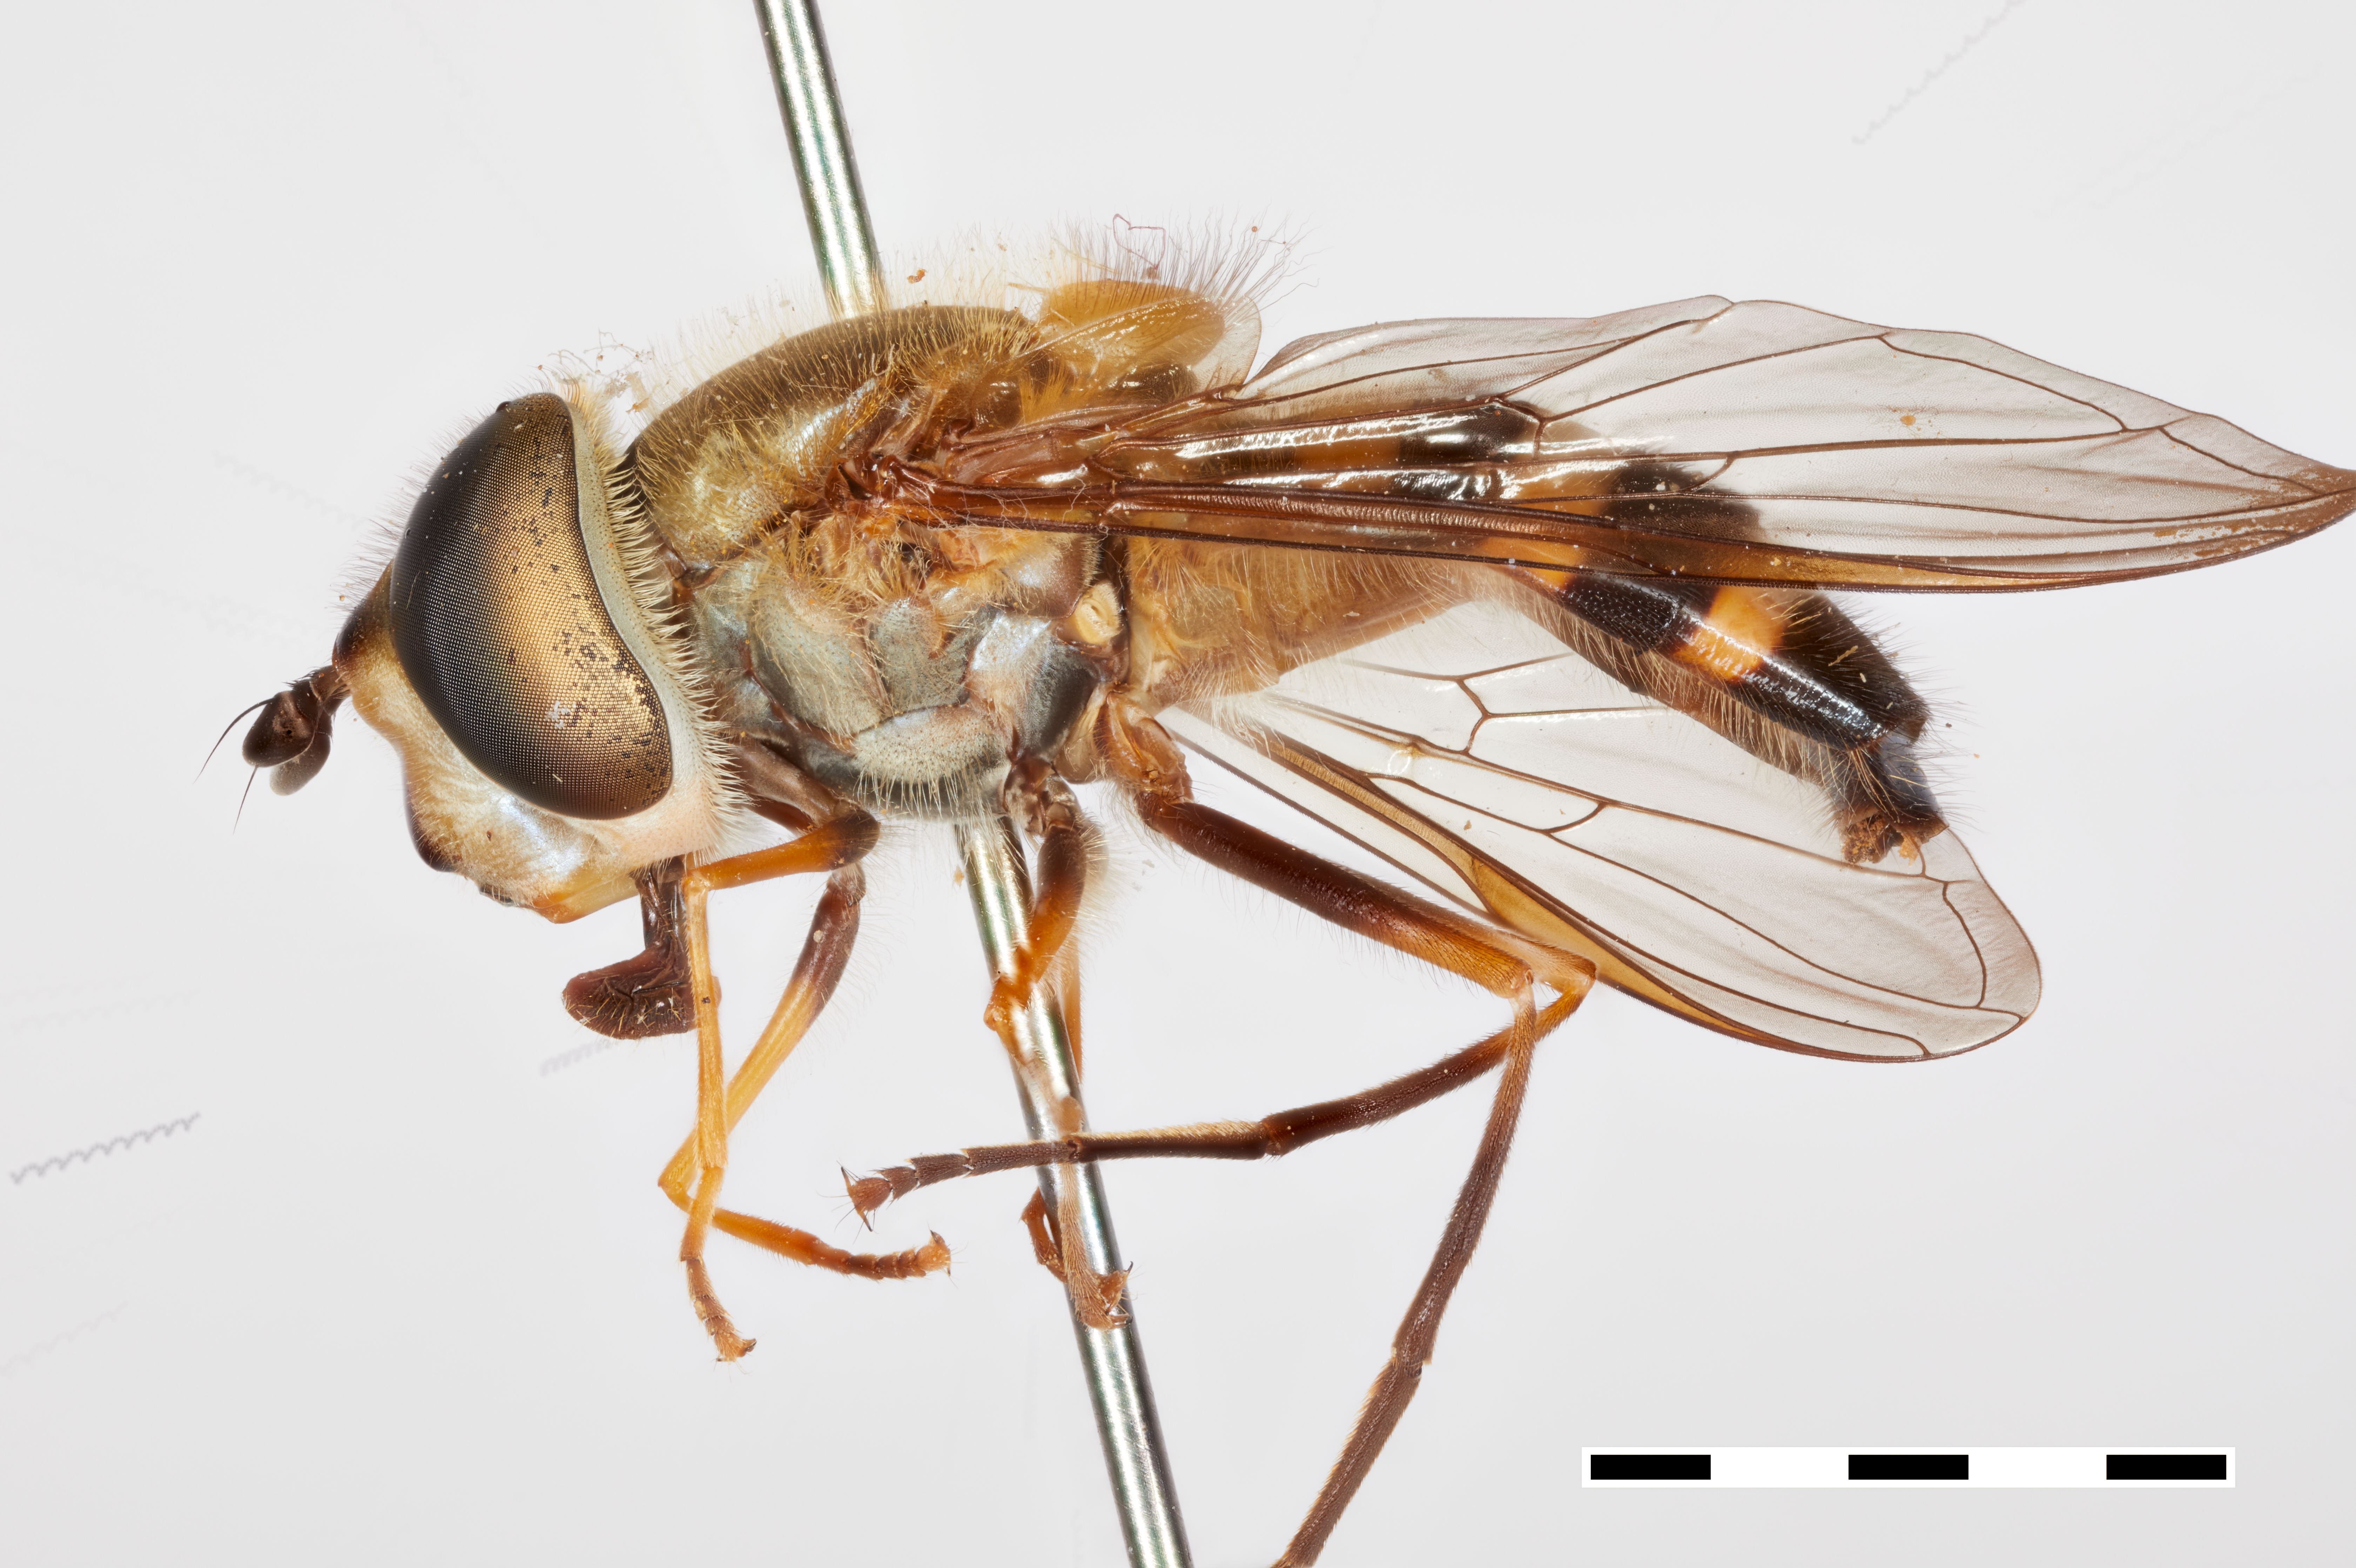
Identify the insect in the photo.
Epistrophe carmichaeli
